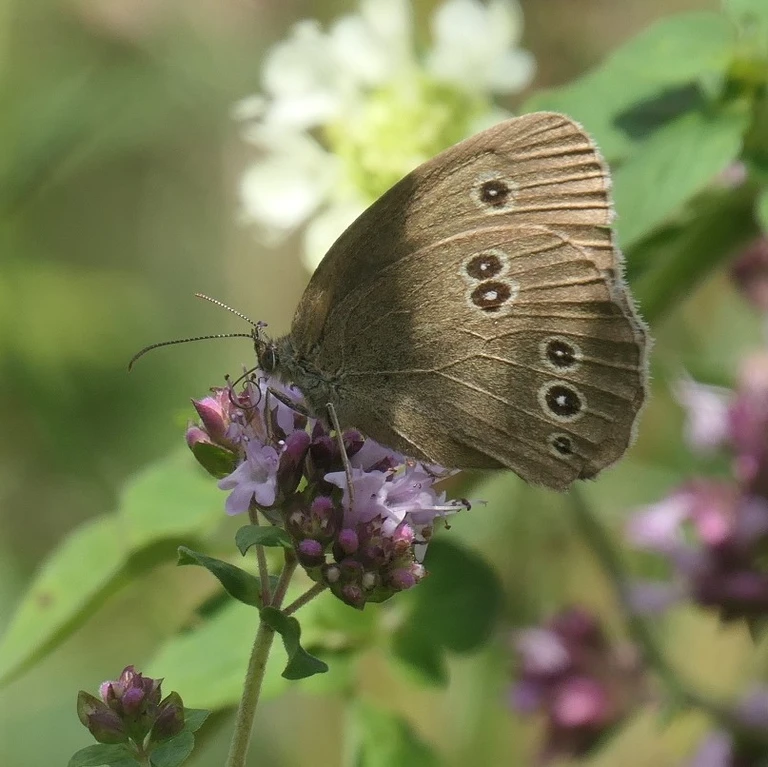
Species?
Aphantopus hyperantus
